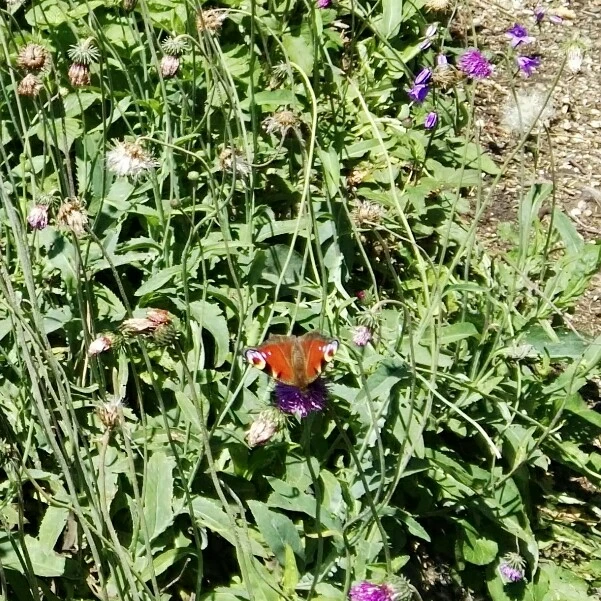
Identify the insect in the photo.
Aglais io
